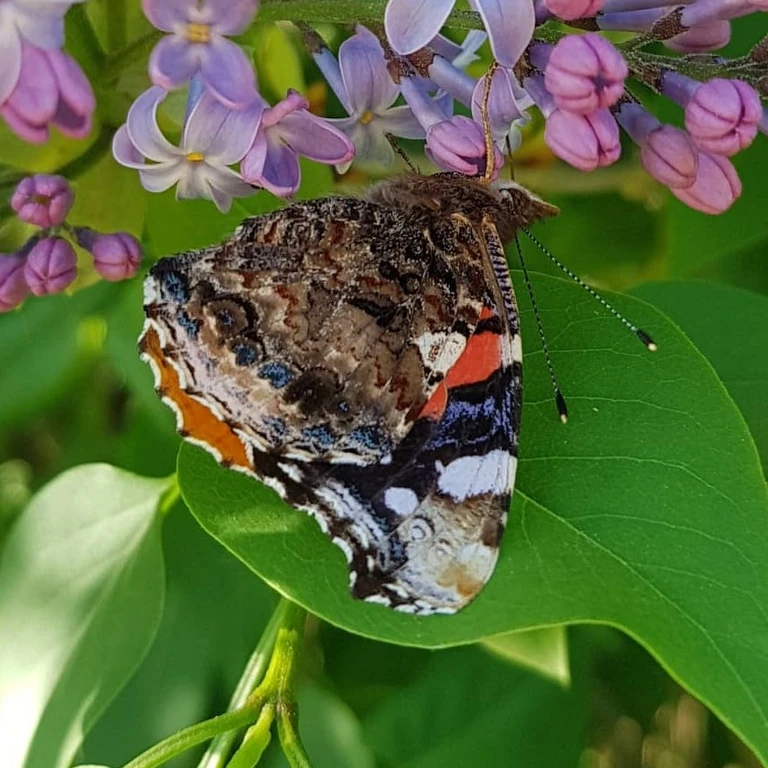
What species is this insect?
Vanessa atalanta
